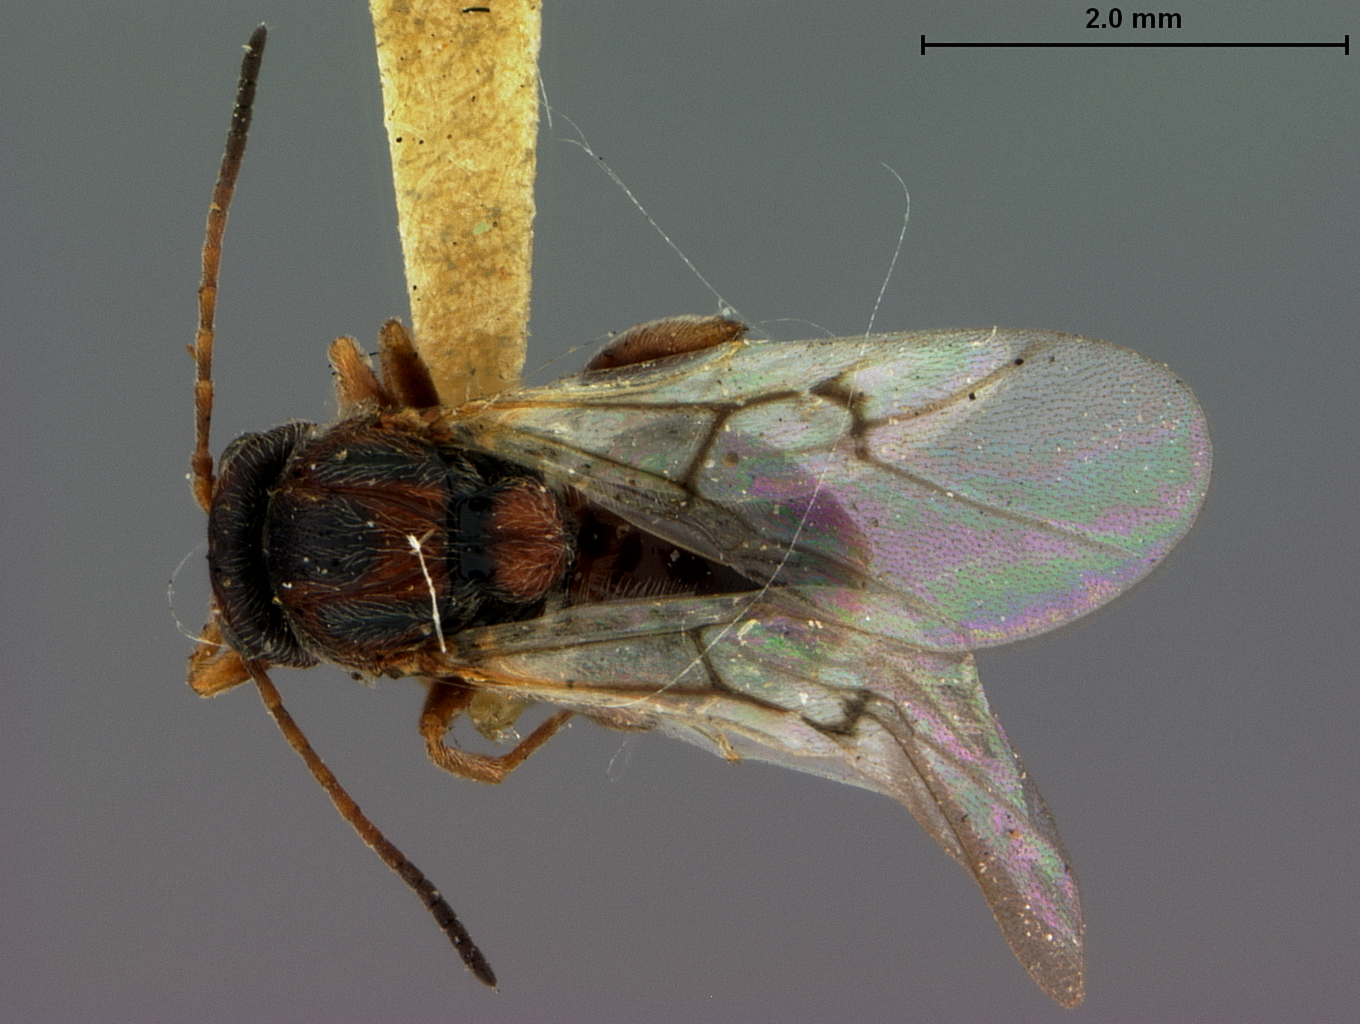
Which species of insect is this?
Andricus pisiformis
